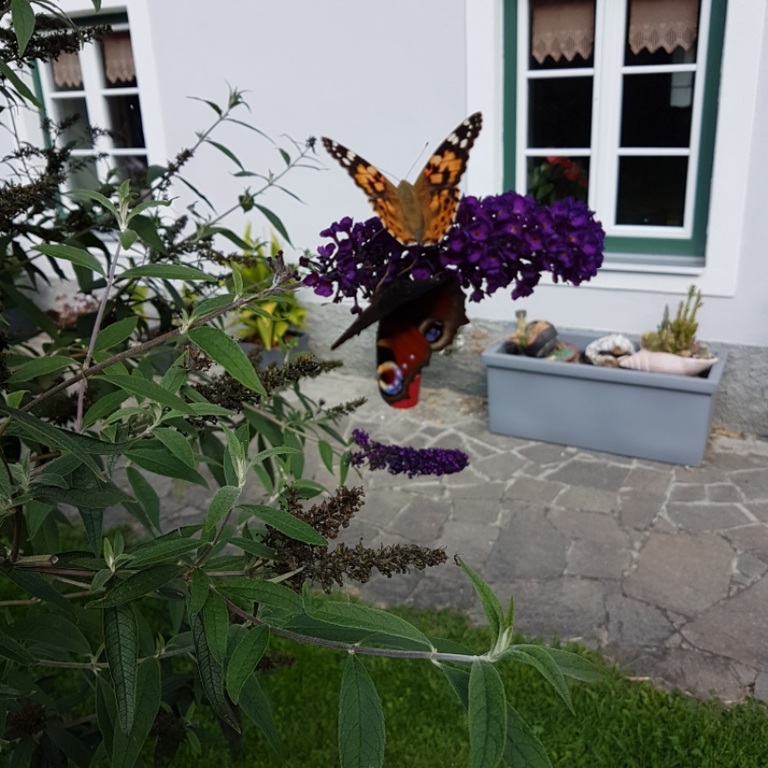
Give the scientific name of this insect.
Vanessa cardui
